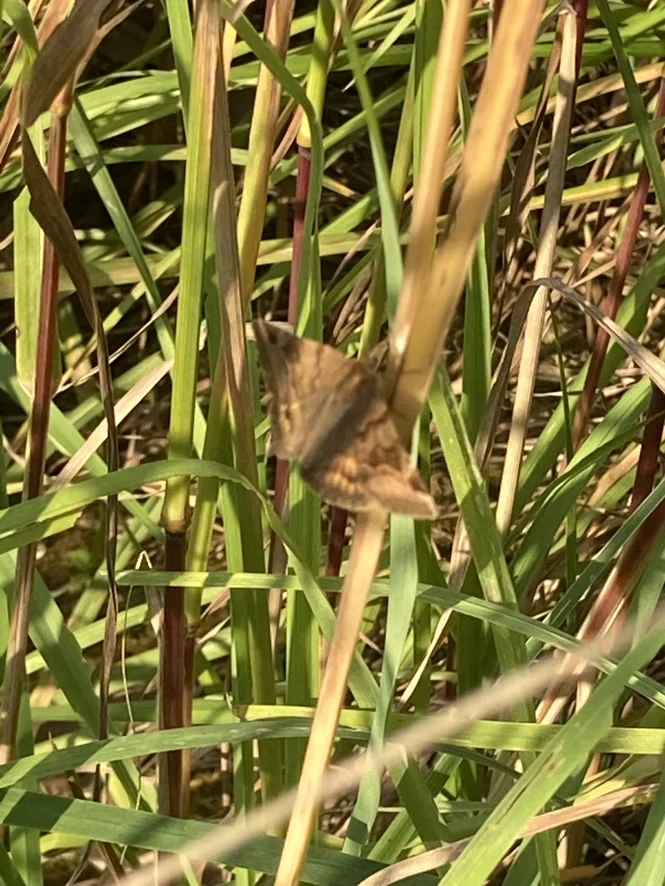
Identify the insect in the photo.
Euclidia glyphica
